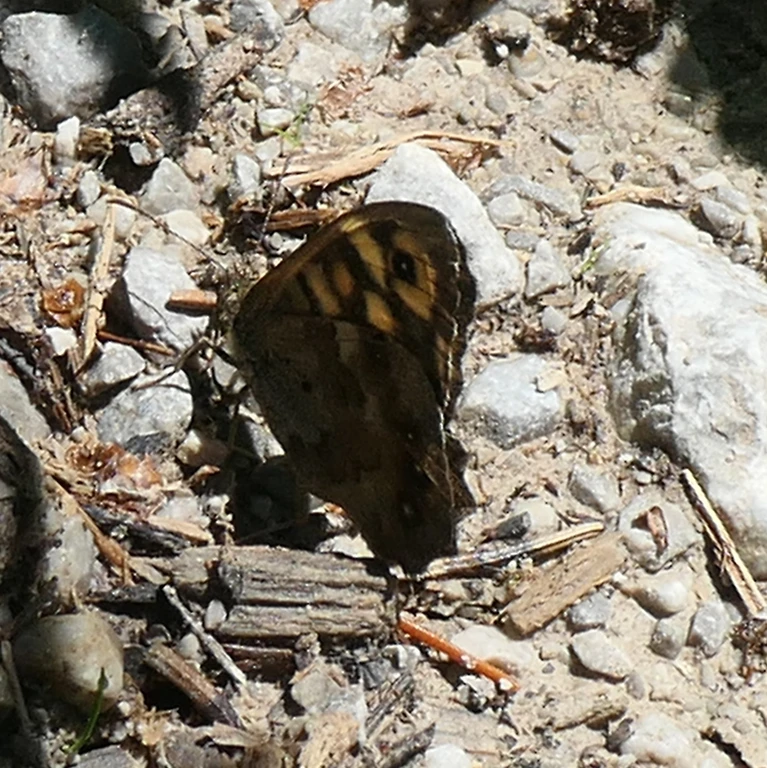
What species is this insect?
Pararge aegeria
